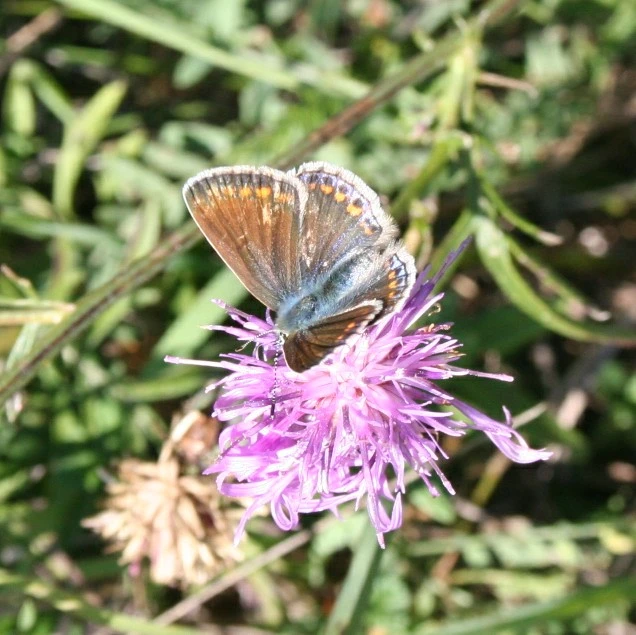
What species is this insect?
Polyommatus icarus
